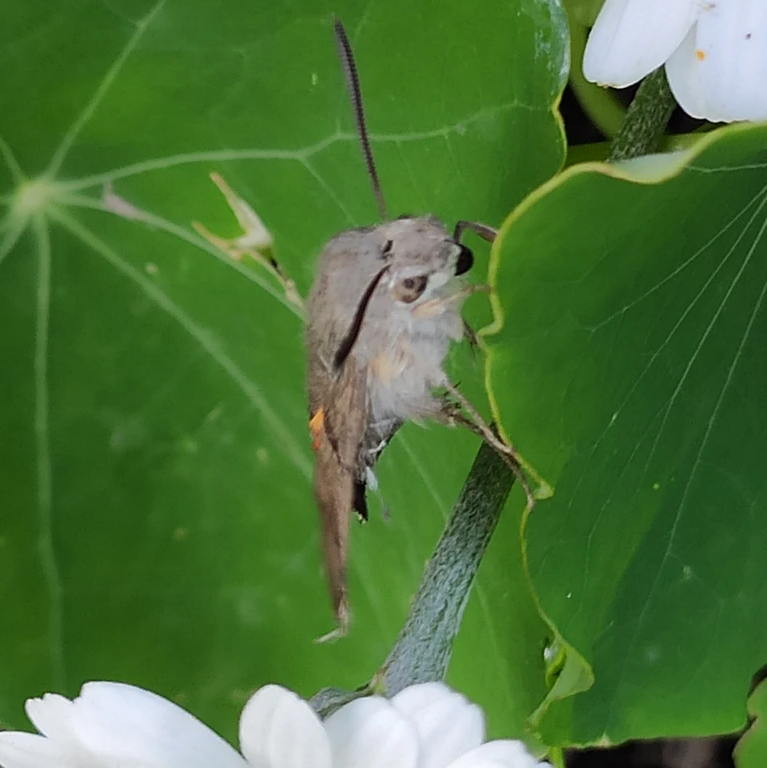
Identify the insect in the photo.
Macroglossum stellatarum
